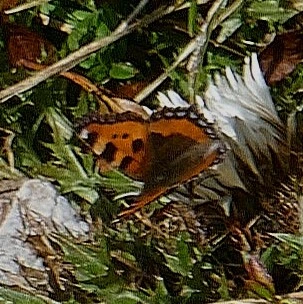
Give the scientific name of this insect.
Aglais urticae
